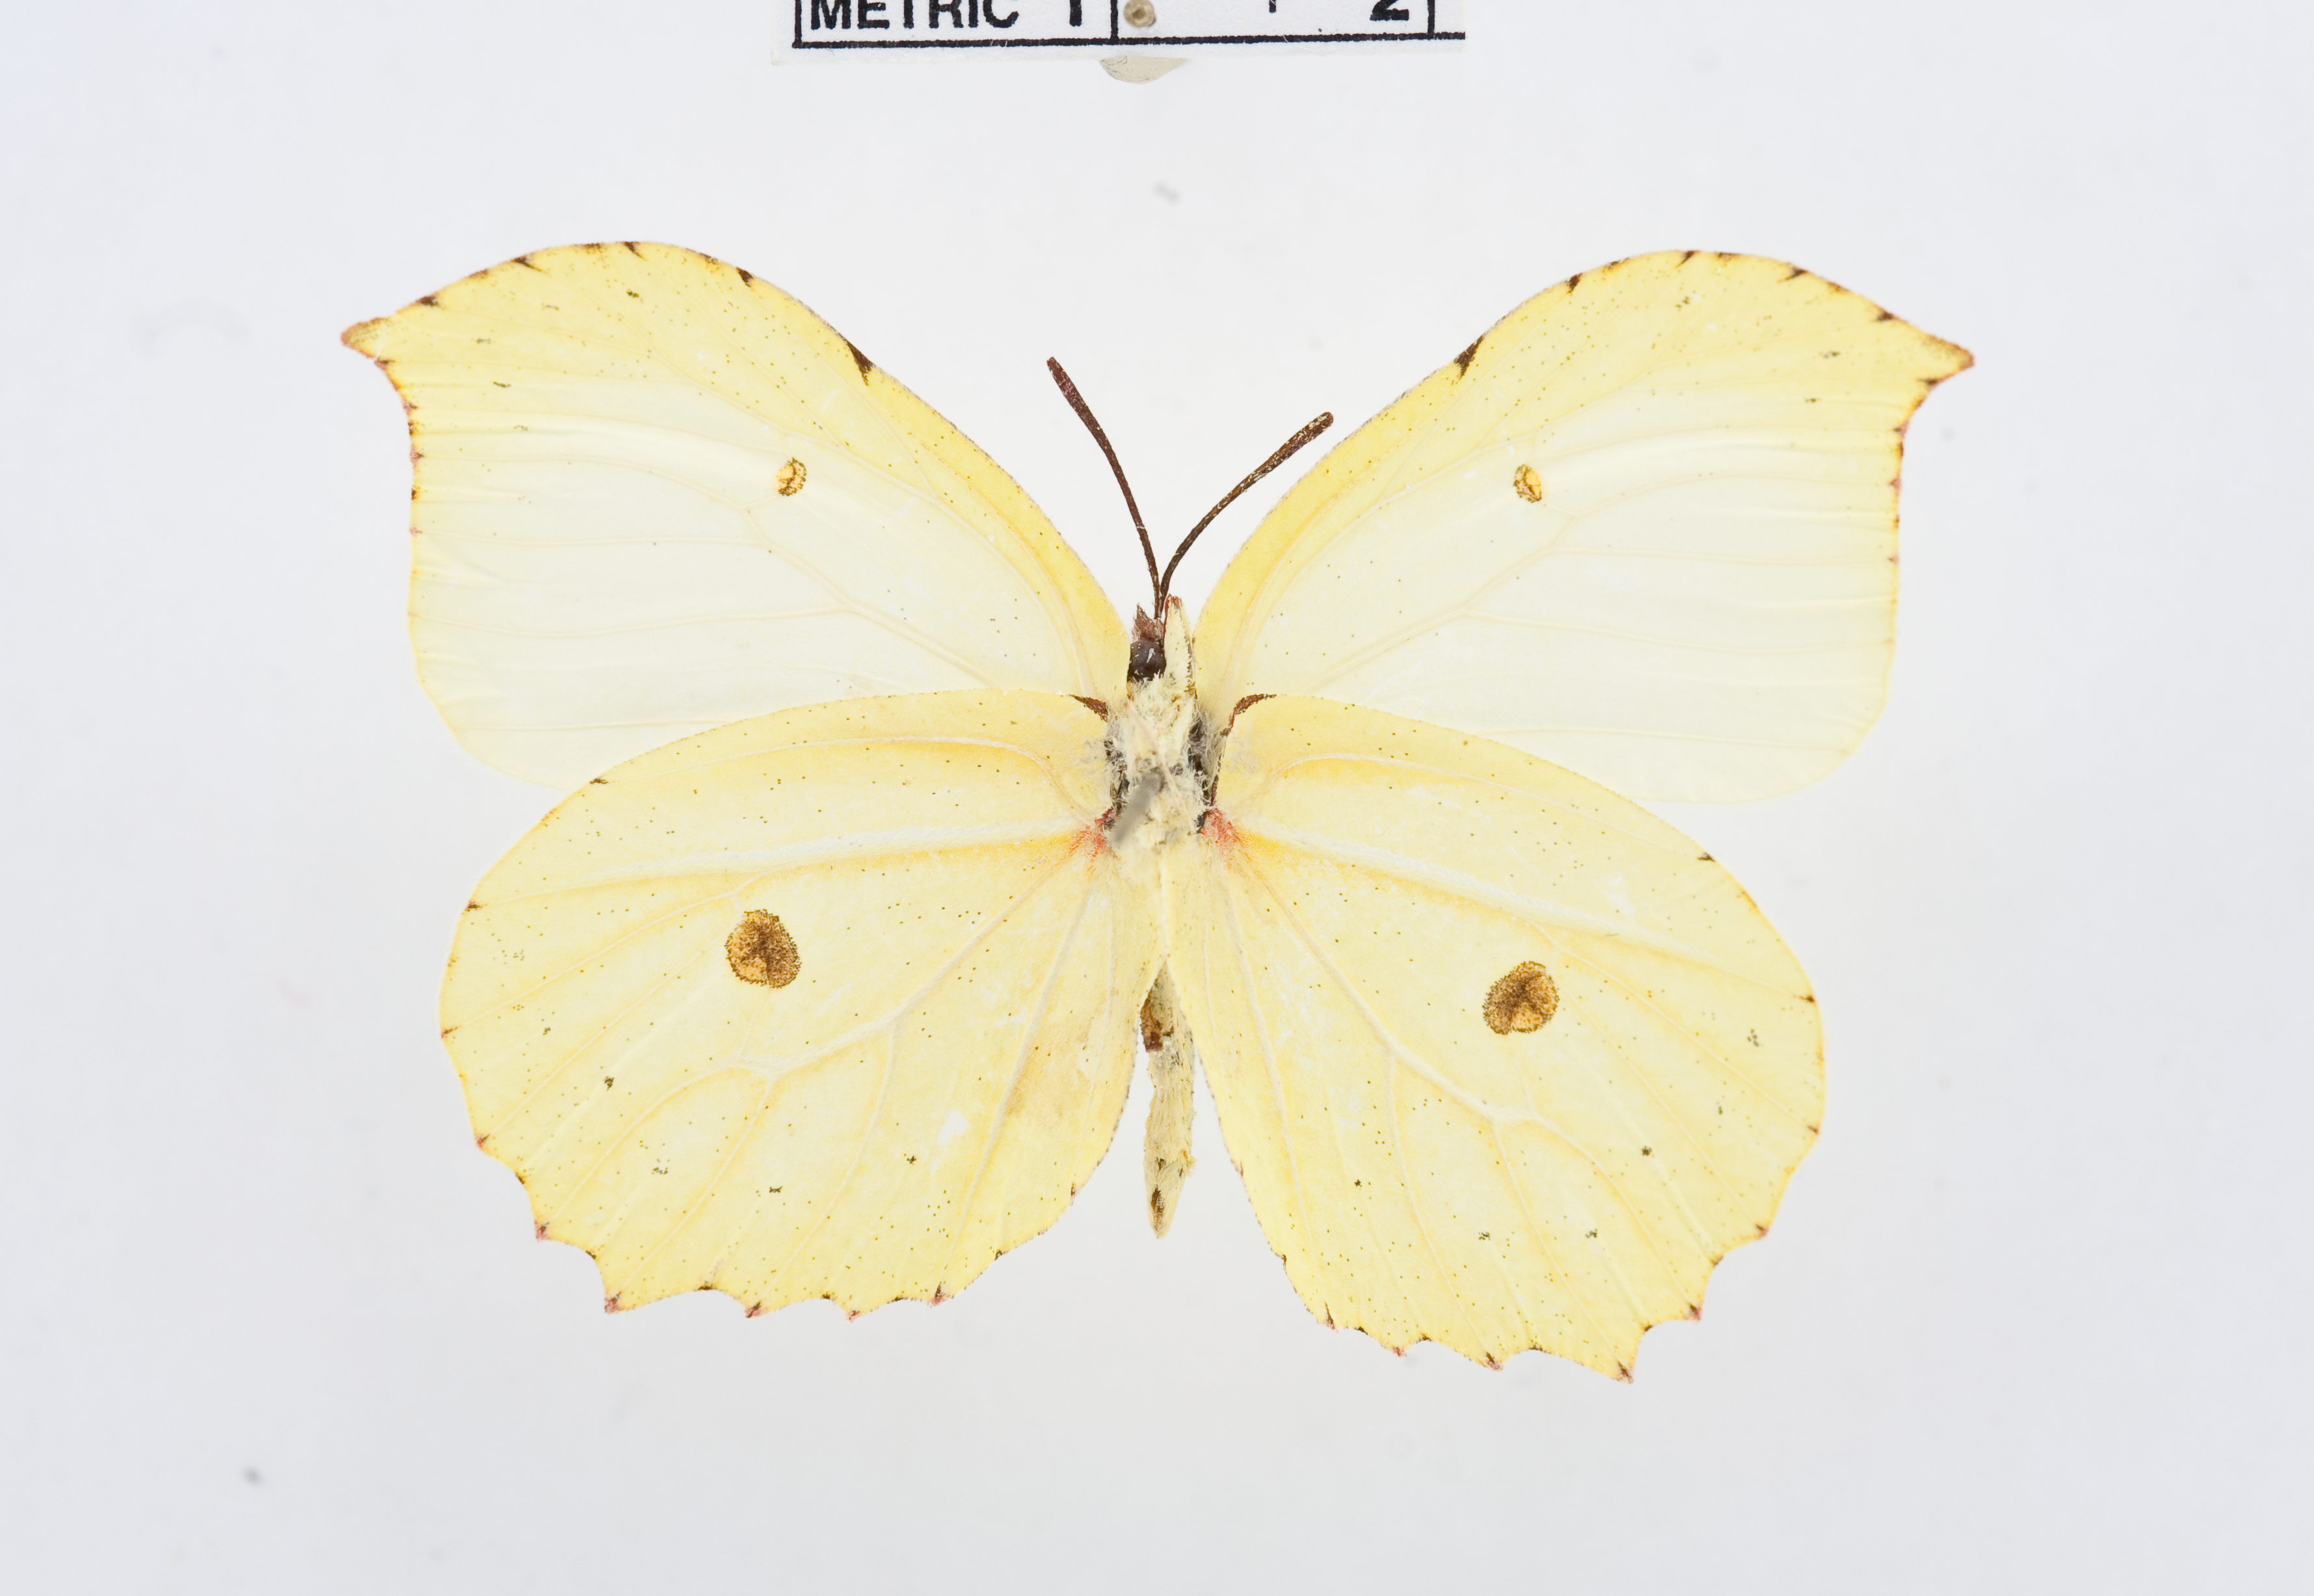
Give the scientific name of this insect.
Gonepteryx taiwana
